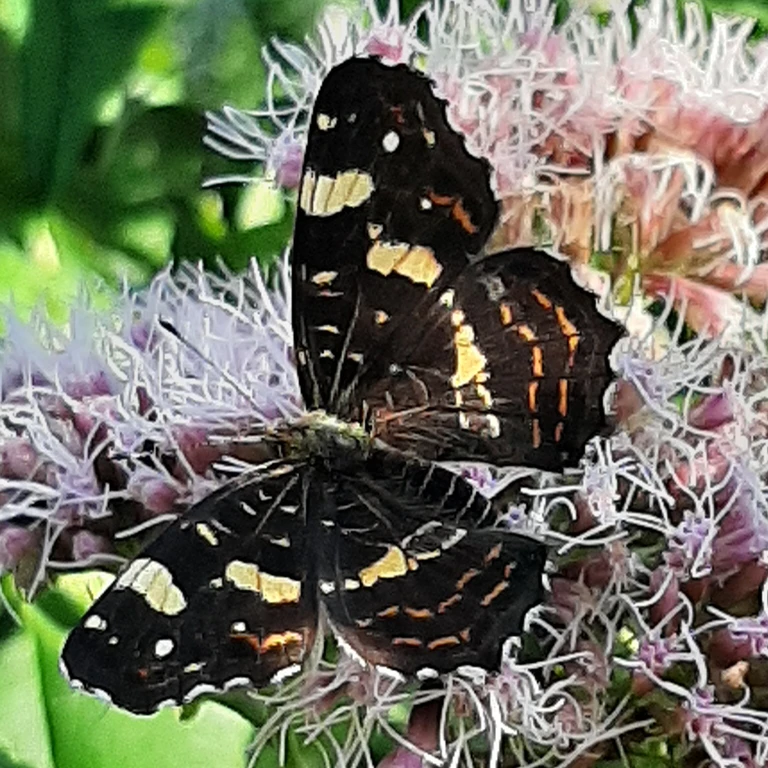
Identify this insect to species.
Araschnia levana
